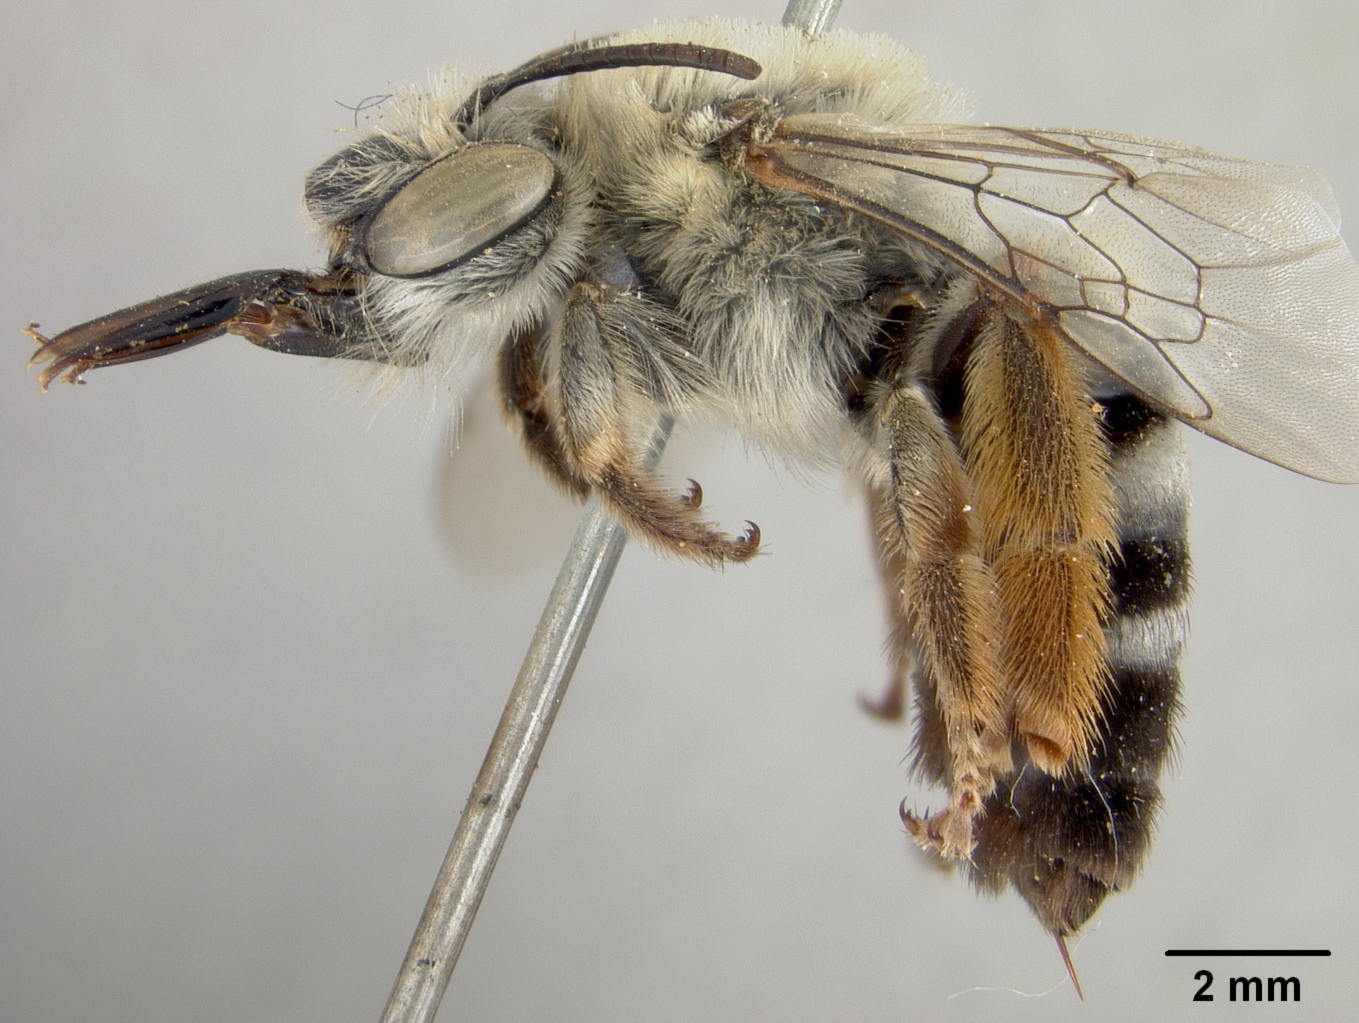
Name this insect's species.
Synhalonia lycii
